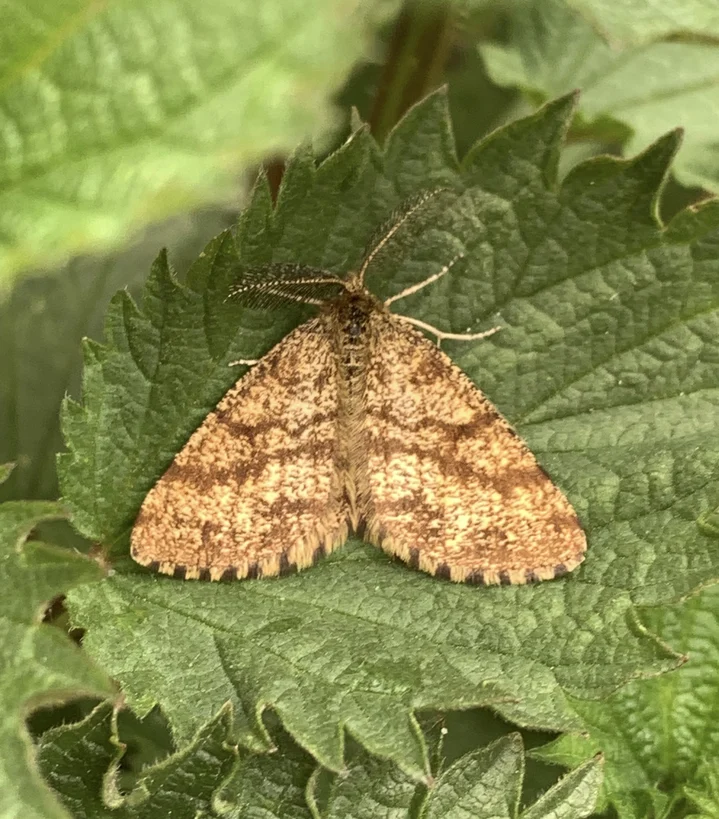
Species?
Ematurga atomaria
